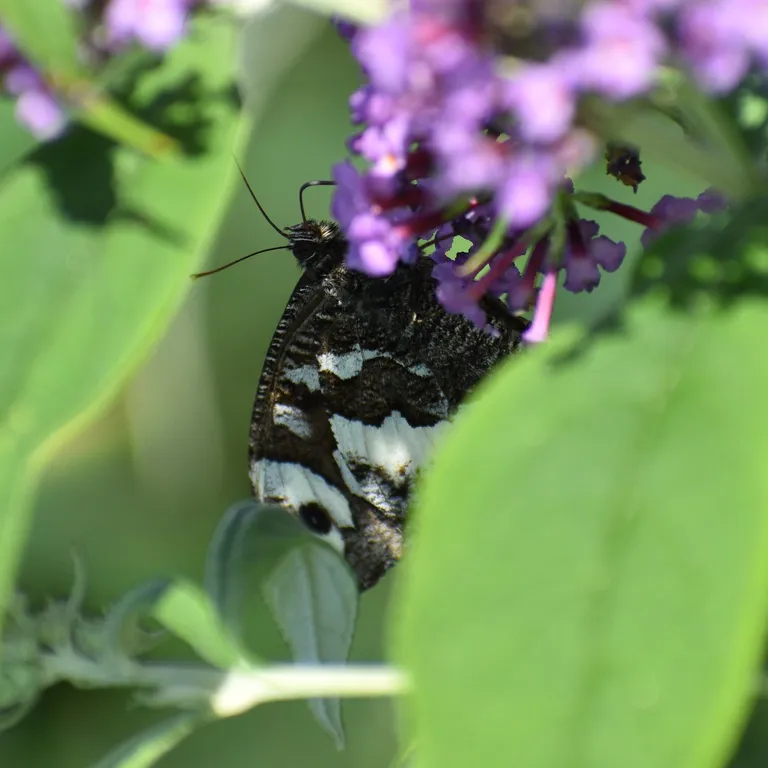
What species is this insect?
Brintesia circe
